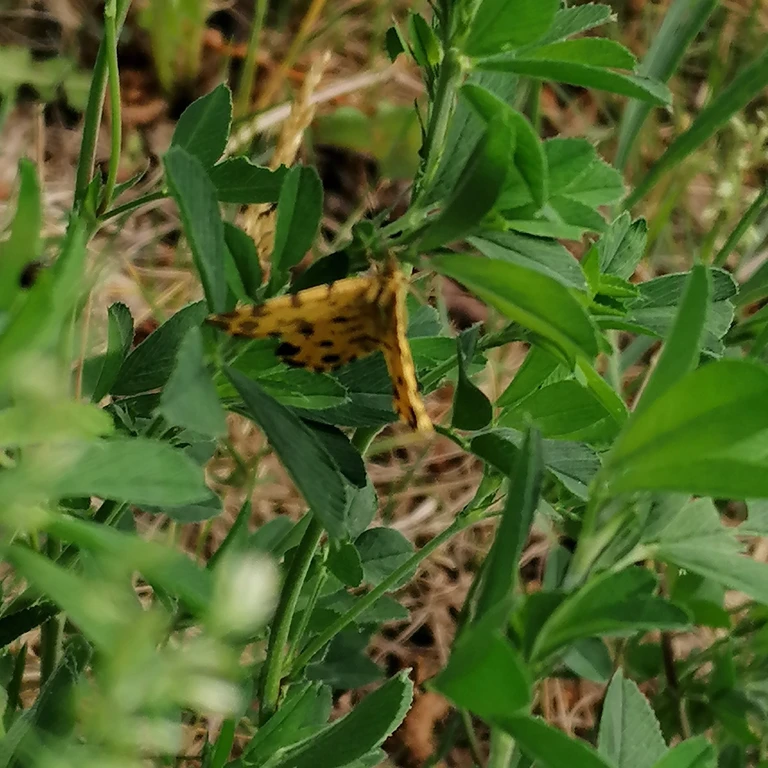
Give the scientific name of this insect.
Pseudopanthera macularia
